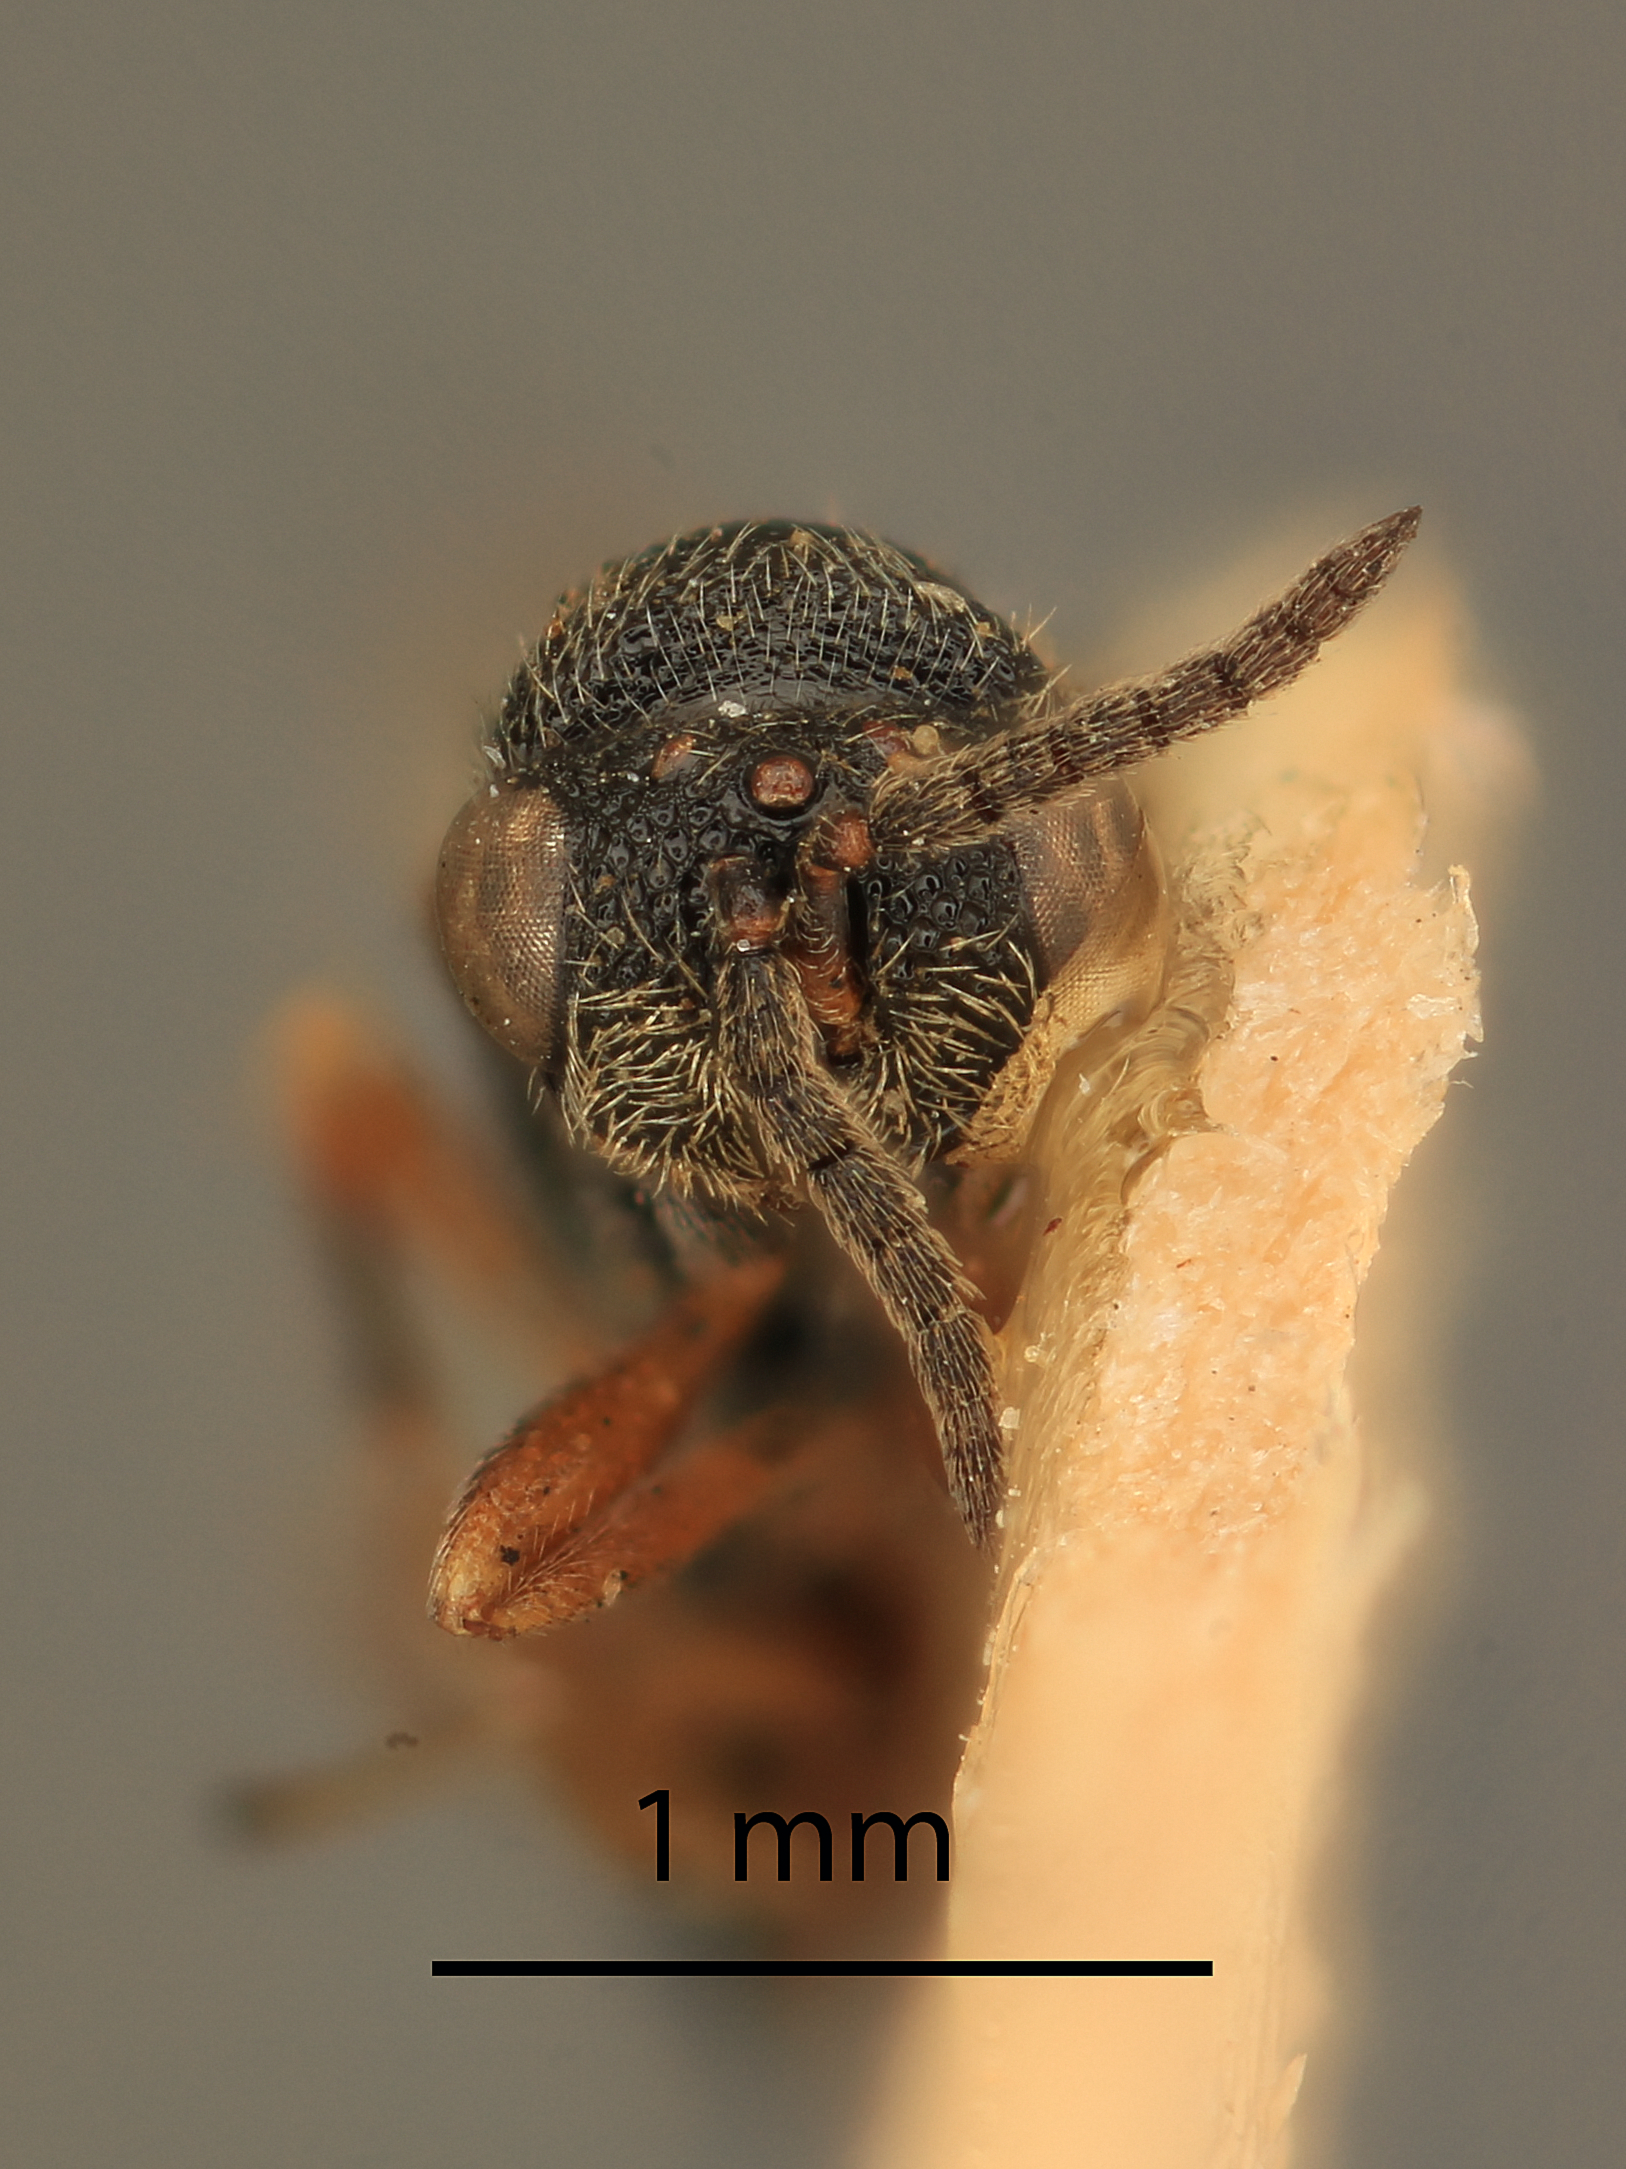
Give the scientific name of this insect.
Eurytoma excellens
